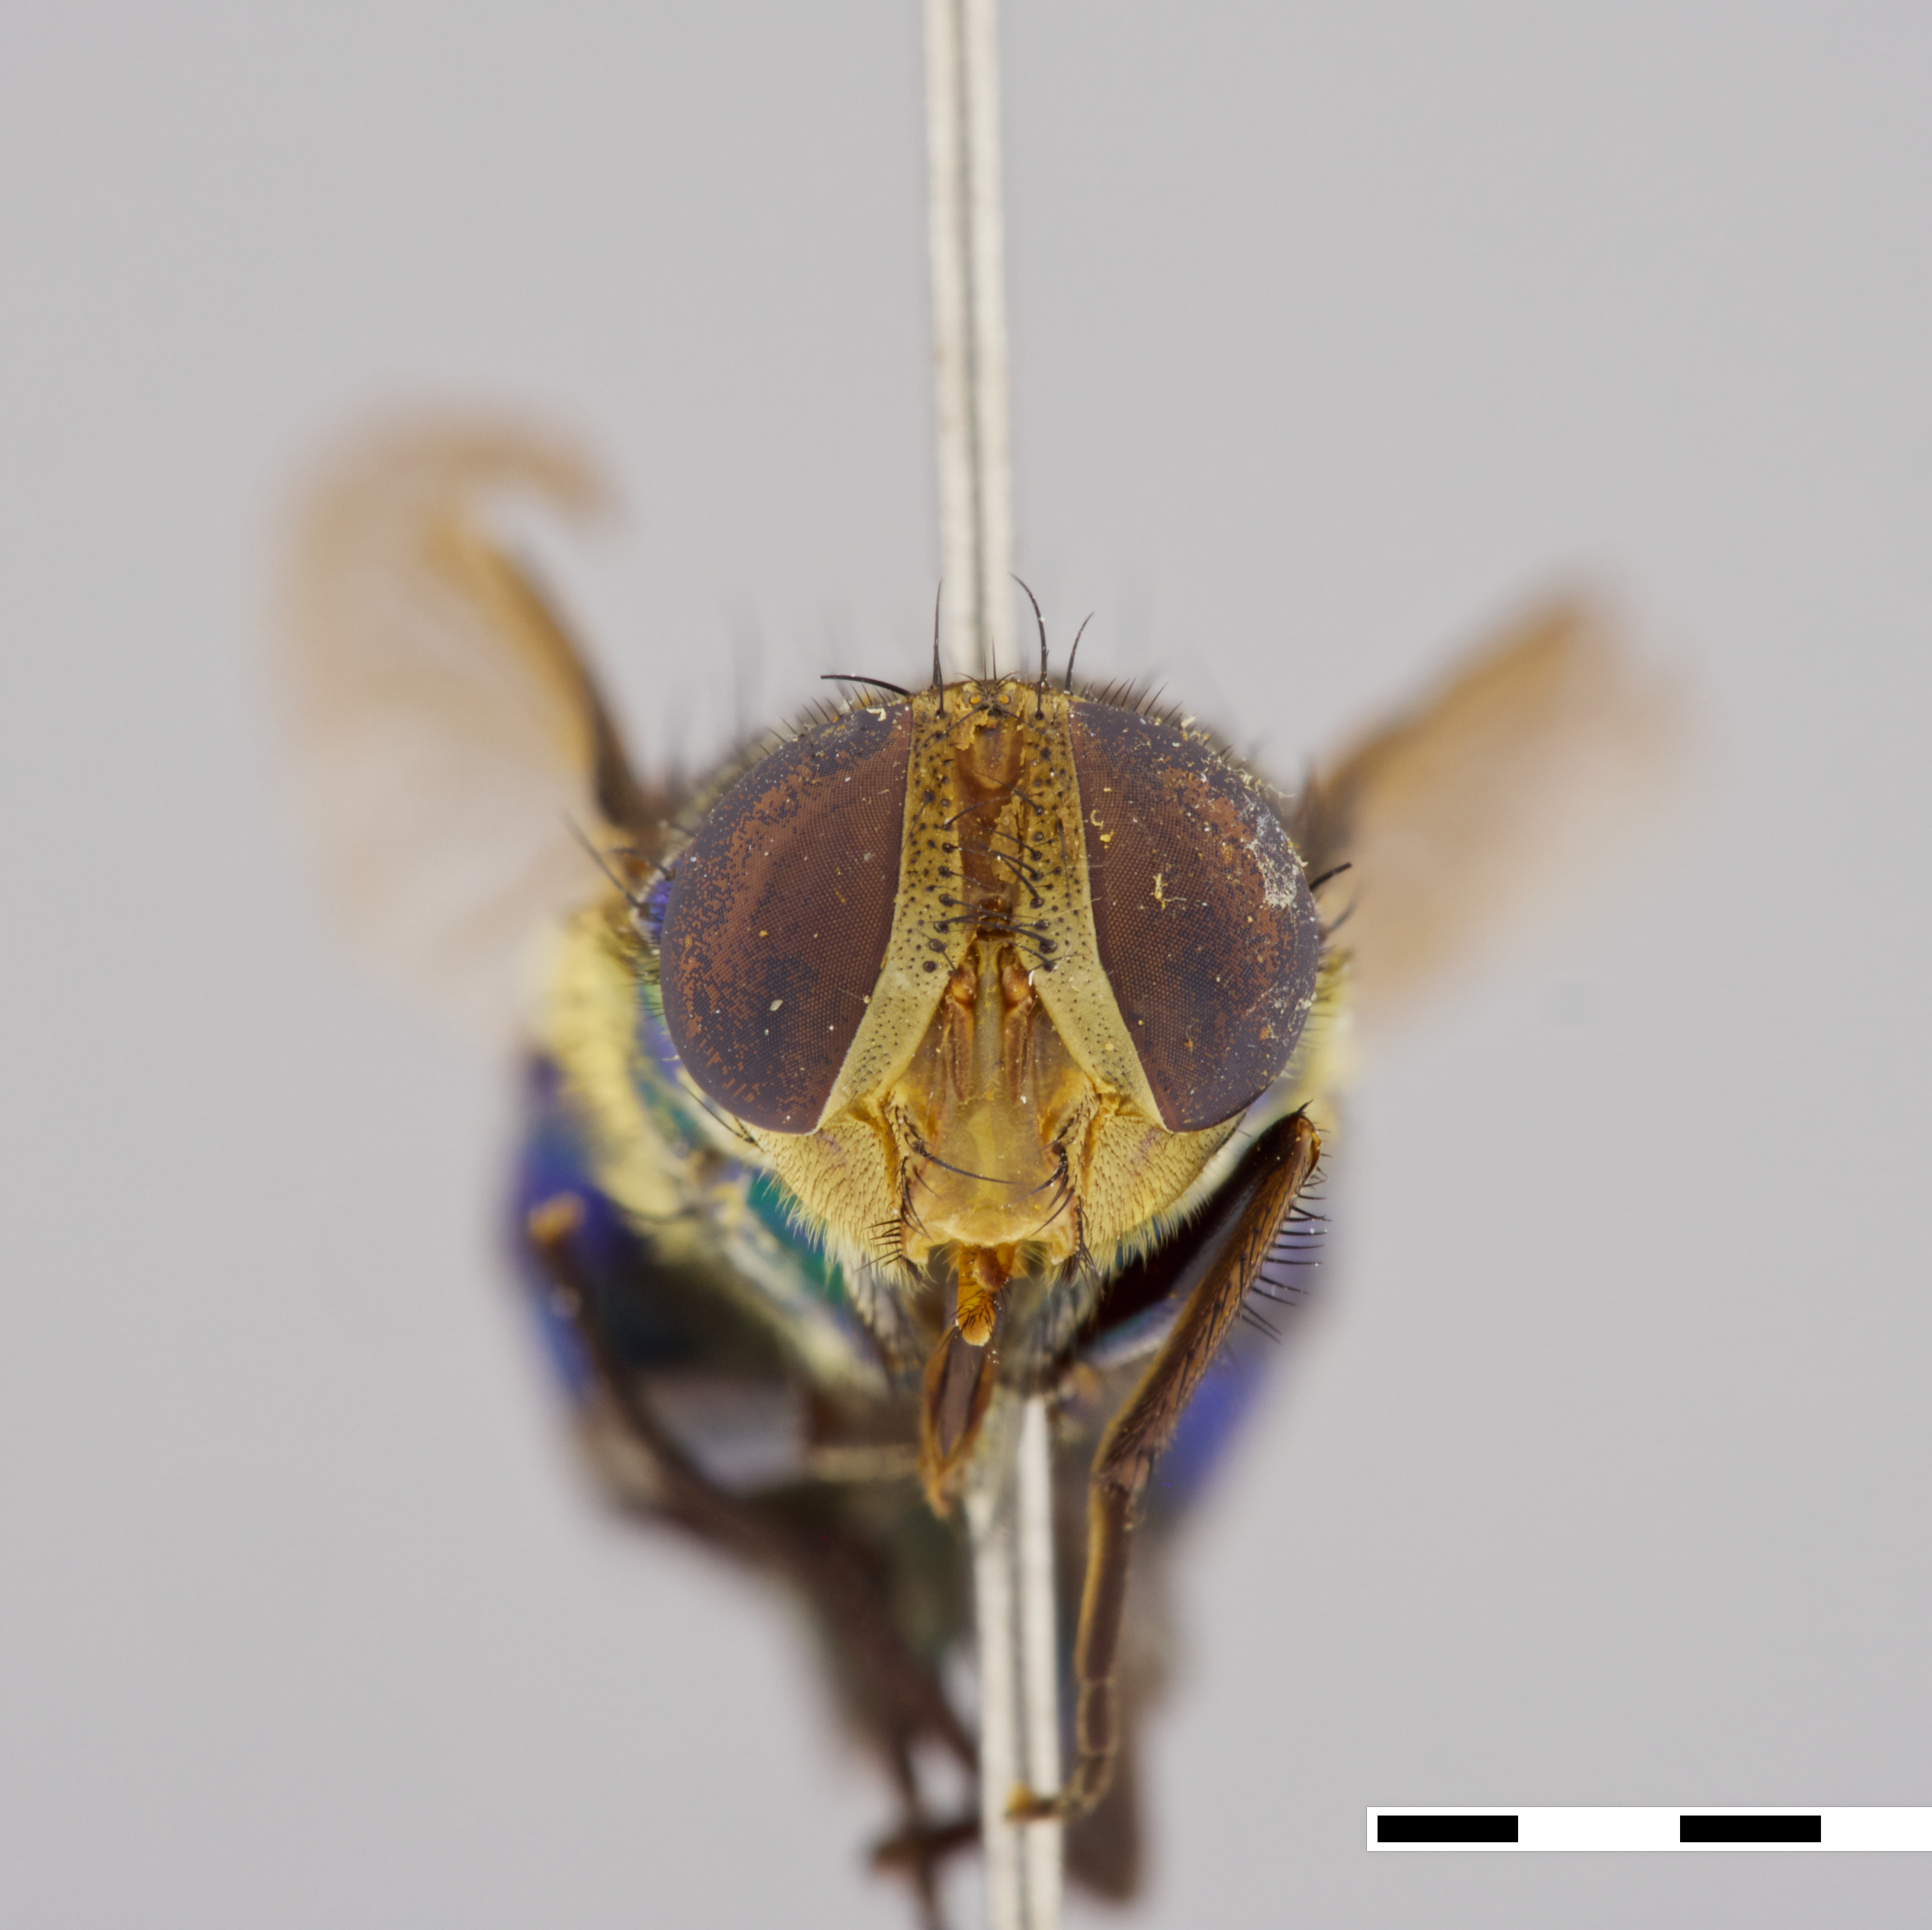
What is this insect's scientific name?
Isomyia marginata
